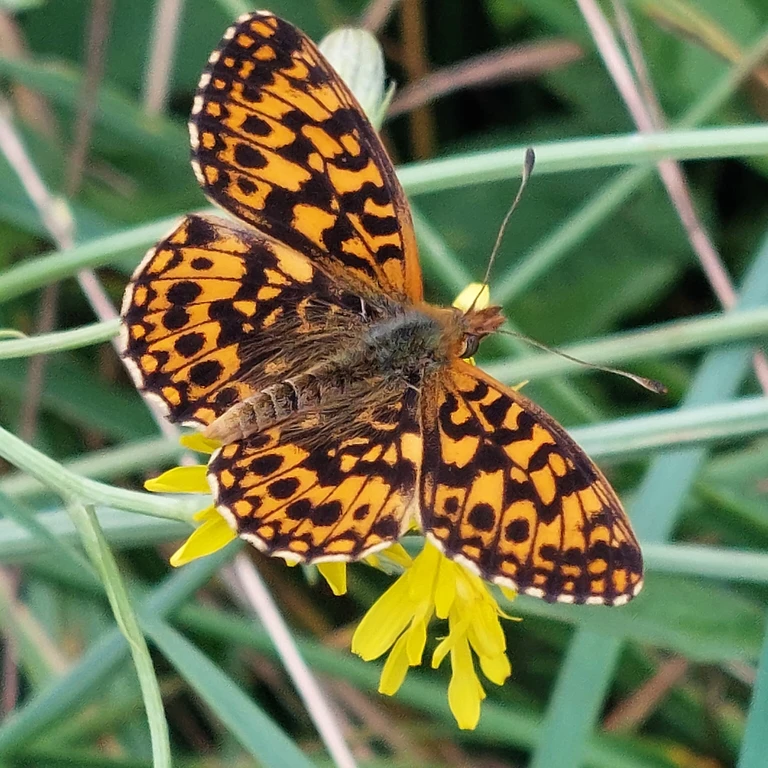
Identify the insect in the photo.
Boloria dia
